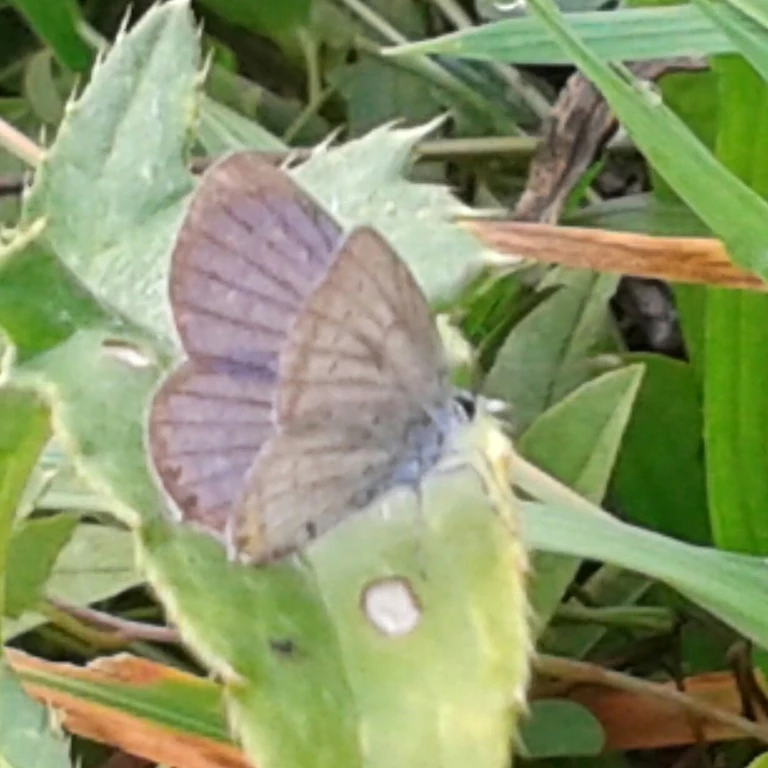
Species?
Cupido argiades (also Elkalyce argiades)
